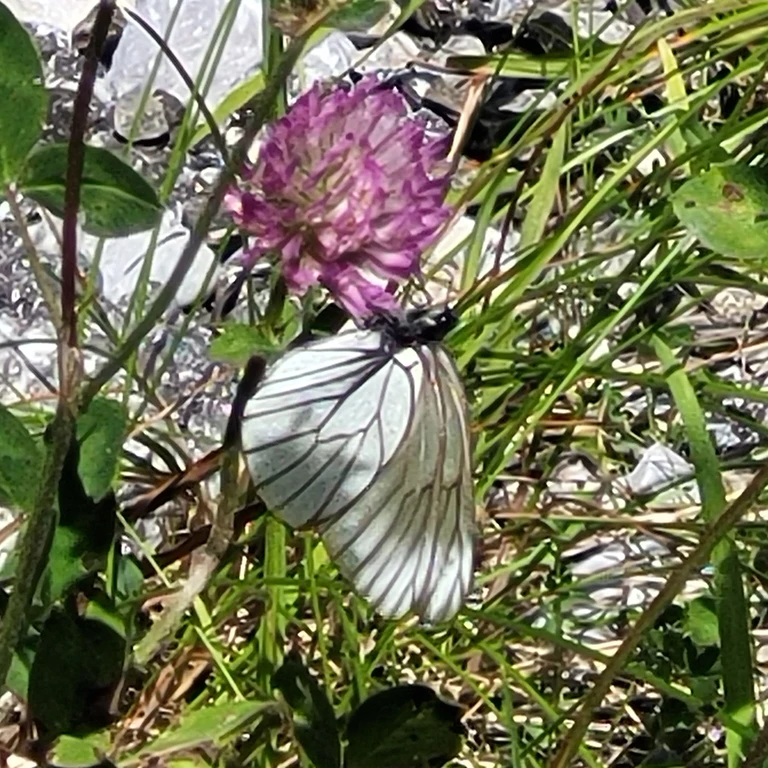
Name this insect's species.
Aporia crataegi
